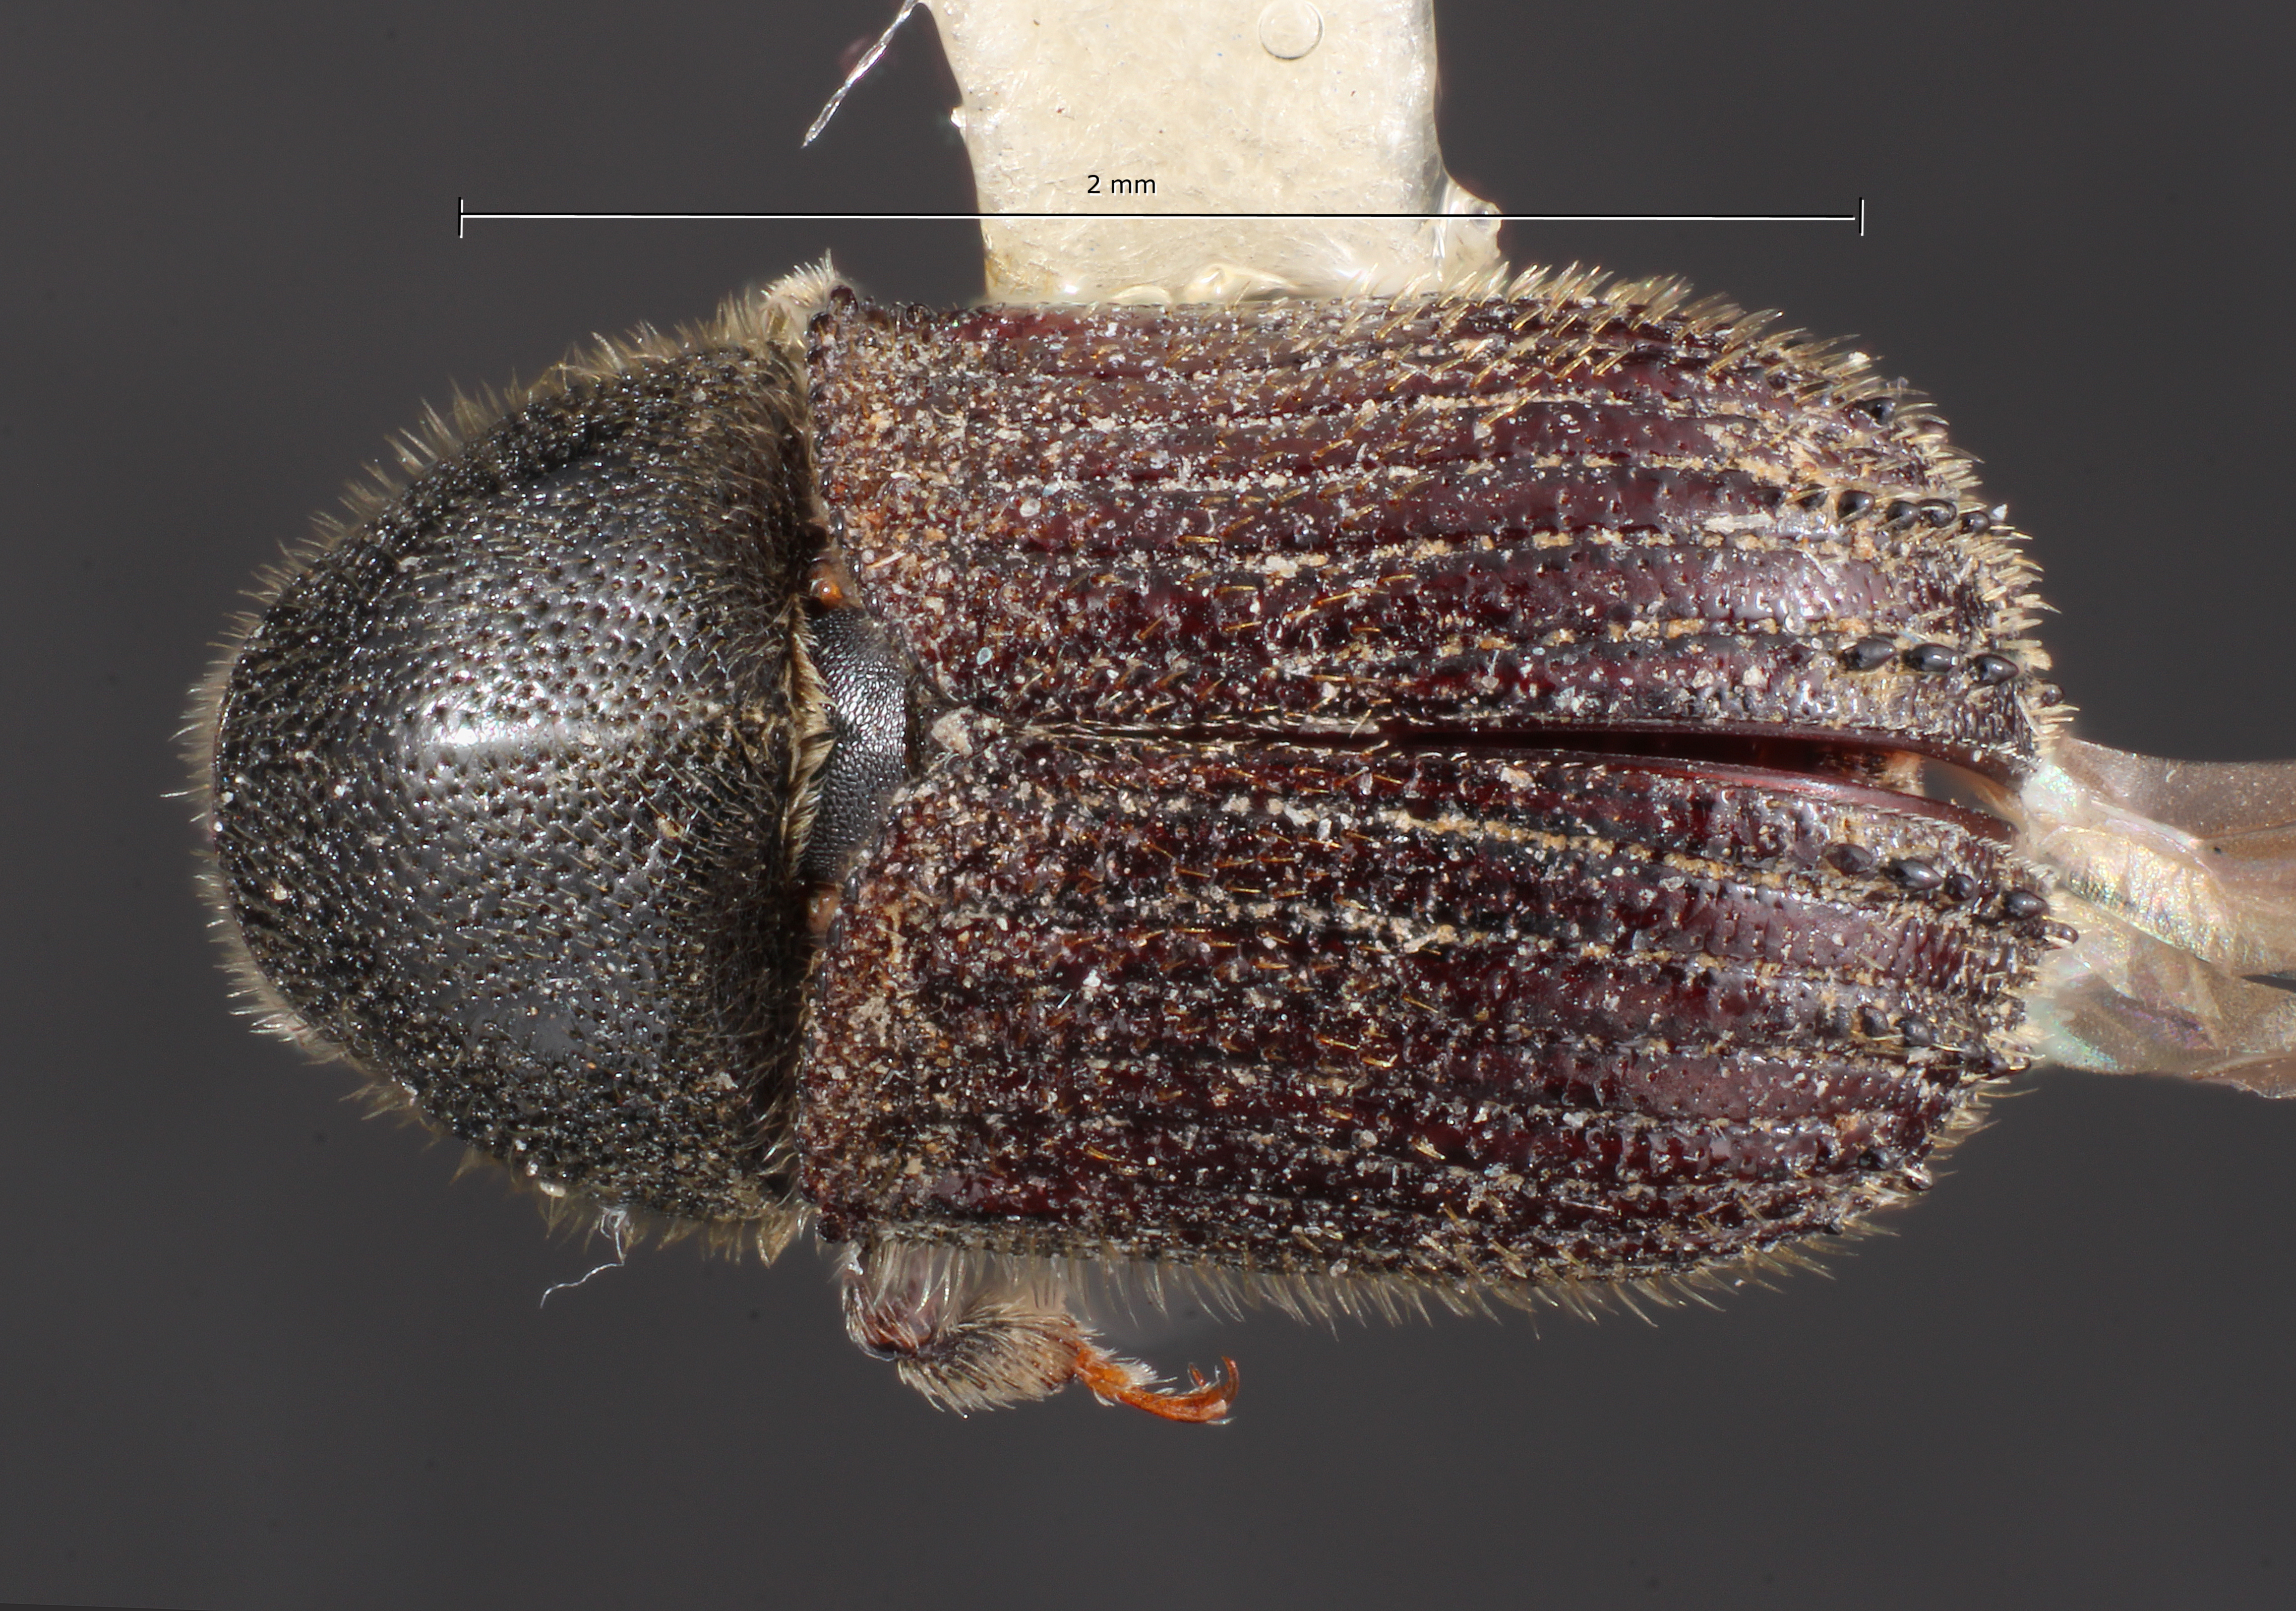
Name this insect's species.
Phloeosinus texanus
